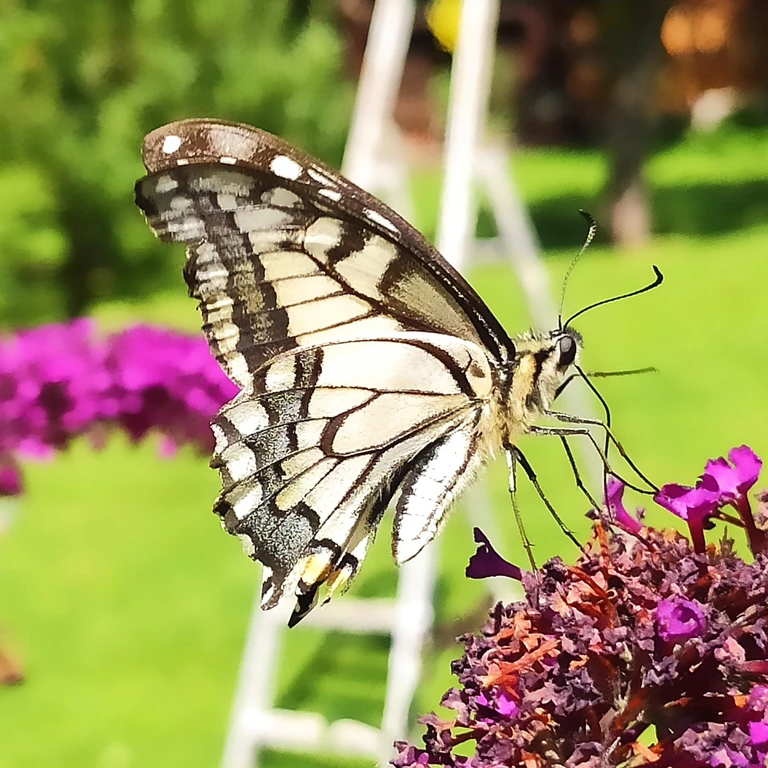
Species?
Papilio machaon
